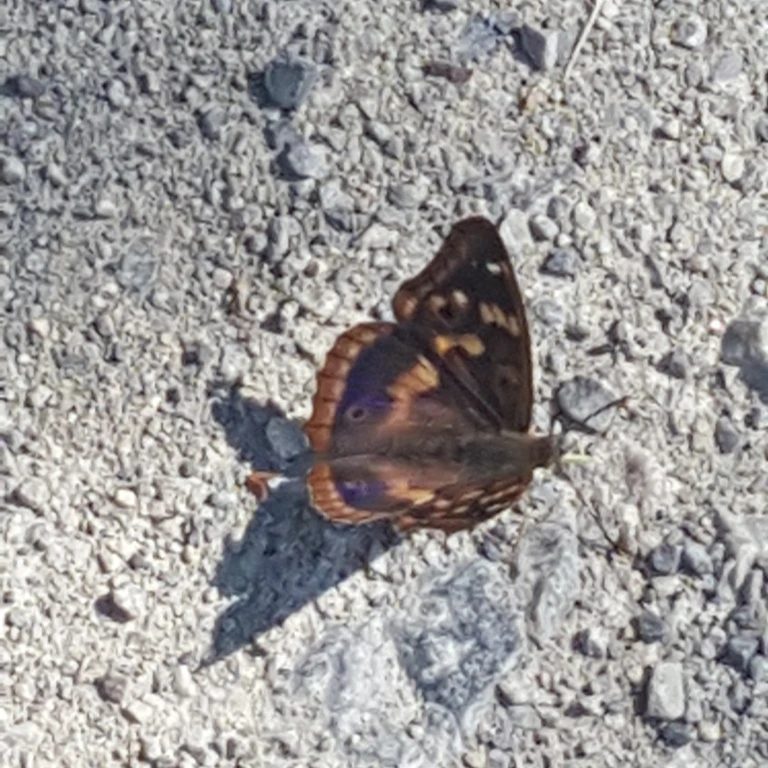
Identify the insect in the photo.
Apatura ilia
